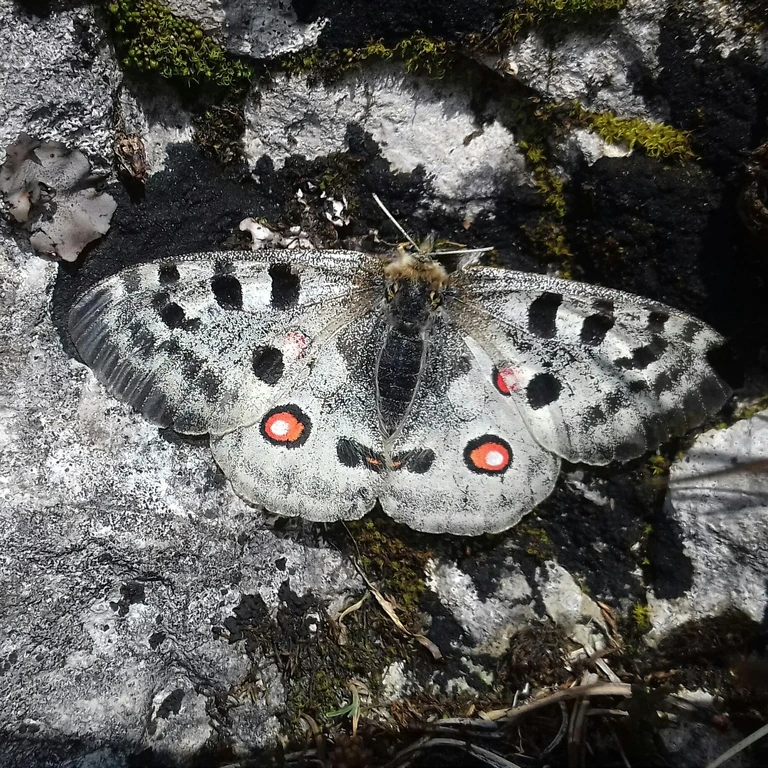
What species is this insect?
Parnassius apollo
